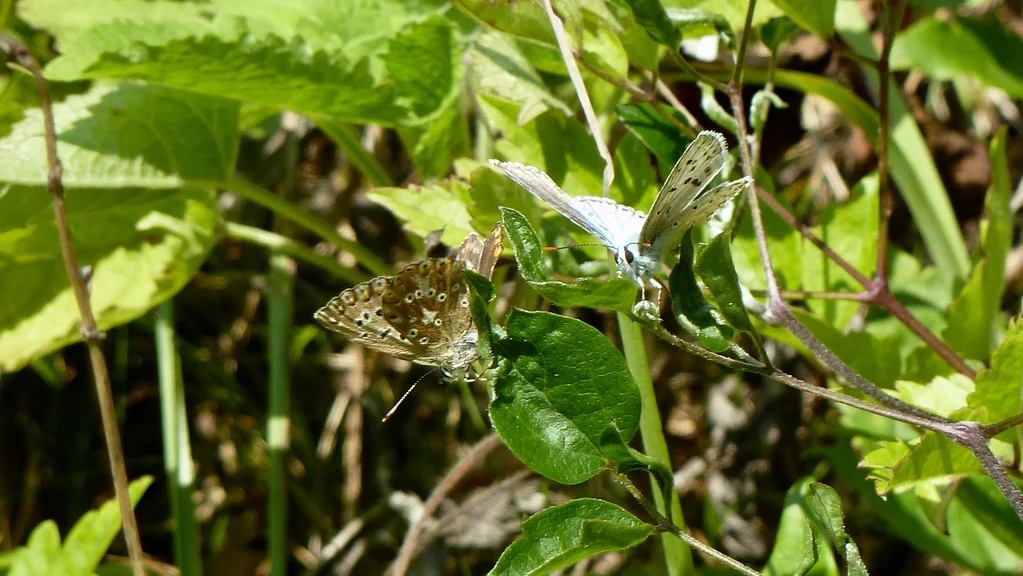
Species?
Lysandra coridon
